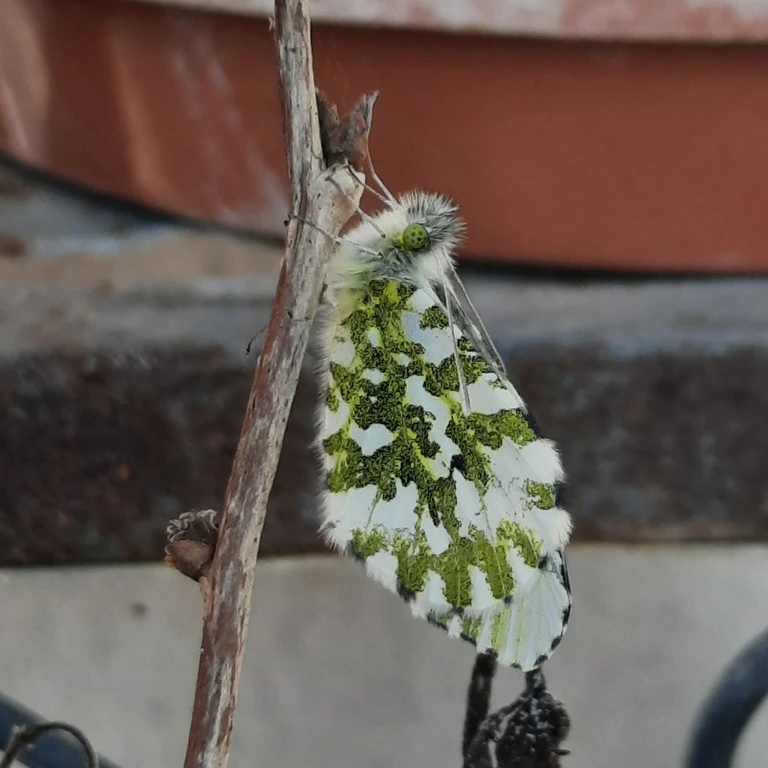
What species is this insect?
Anthocharis cardamines
